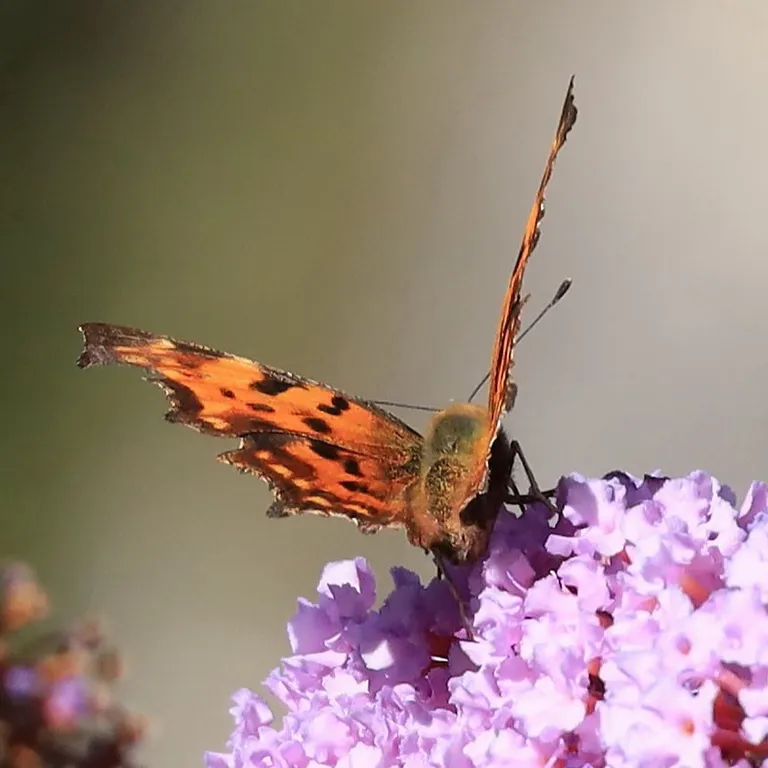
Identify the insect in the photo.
Polygonia c-album
